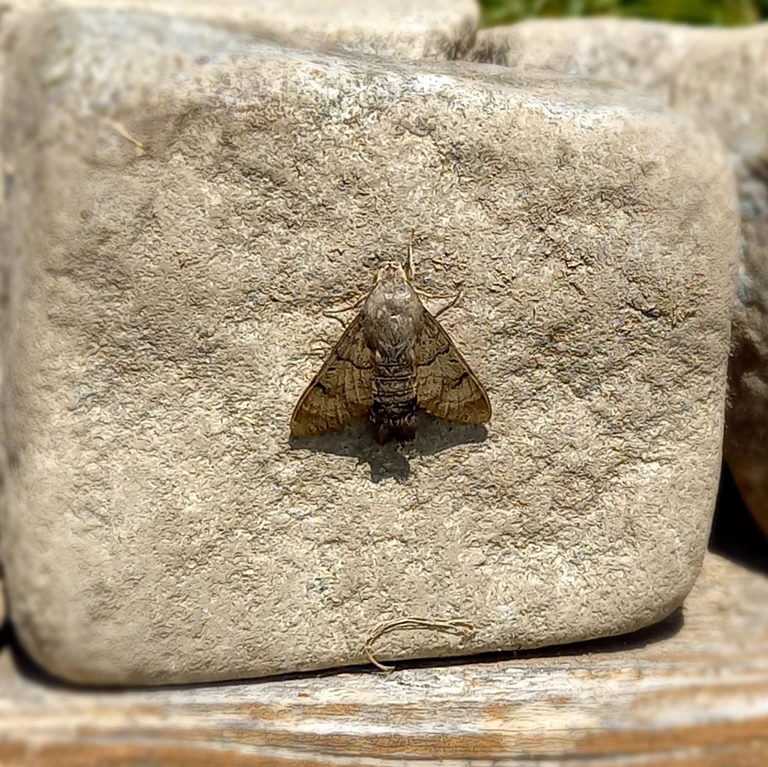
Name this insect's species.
Macroglossum stellatarum
